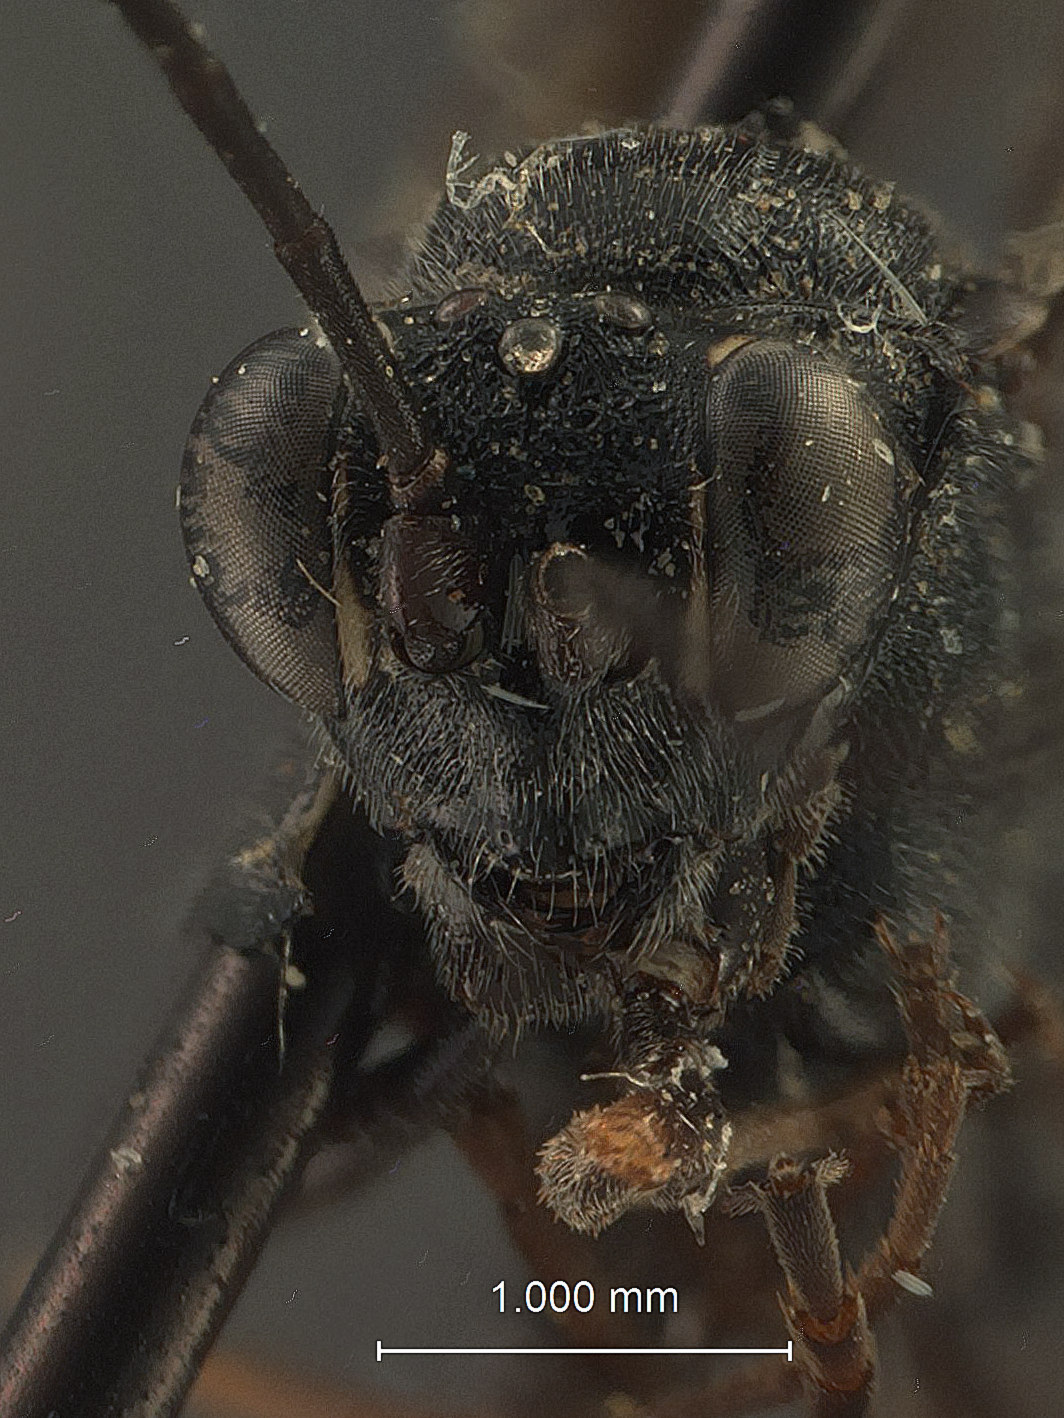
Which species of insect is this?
Cryptus latigenalis
